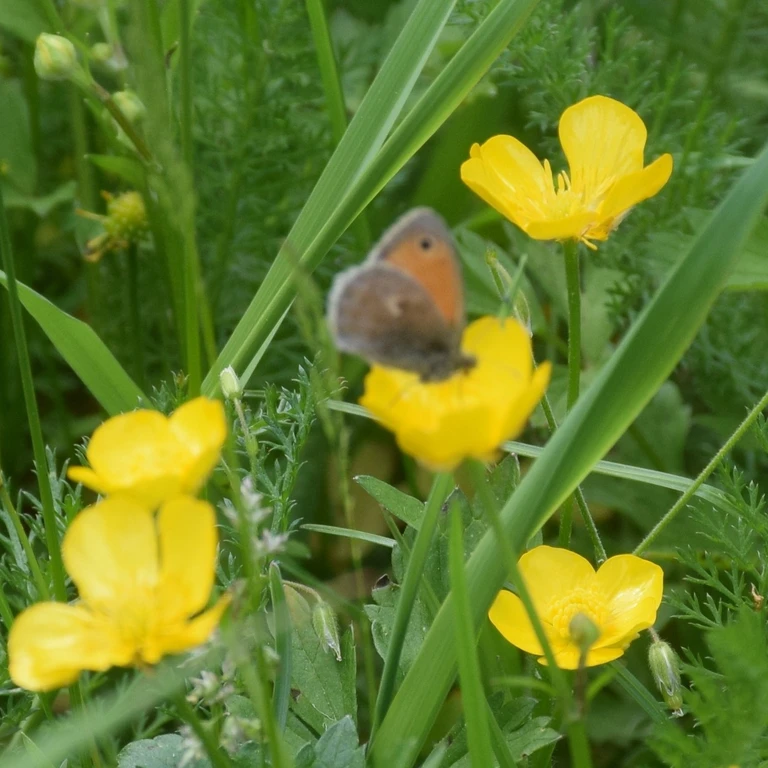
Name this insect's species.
Coenonympha pamphilus
